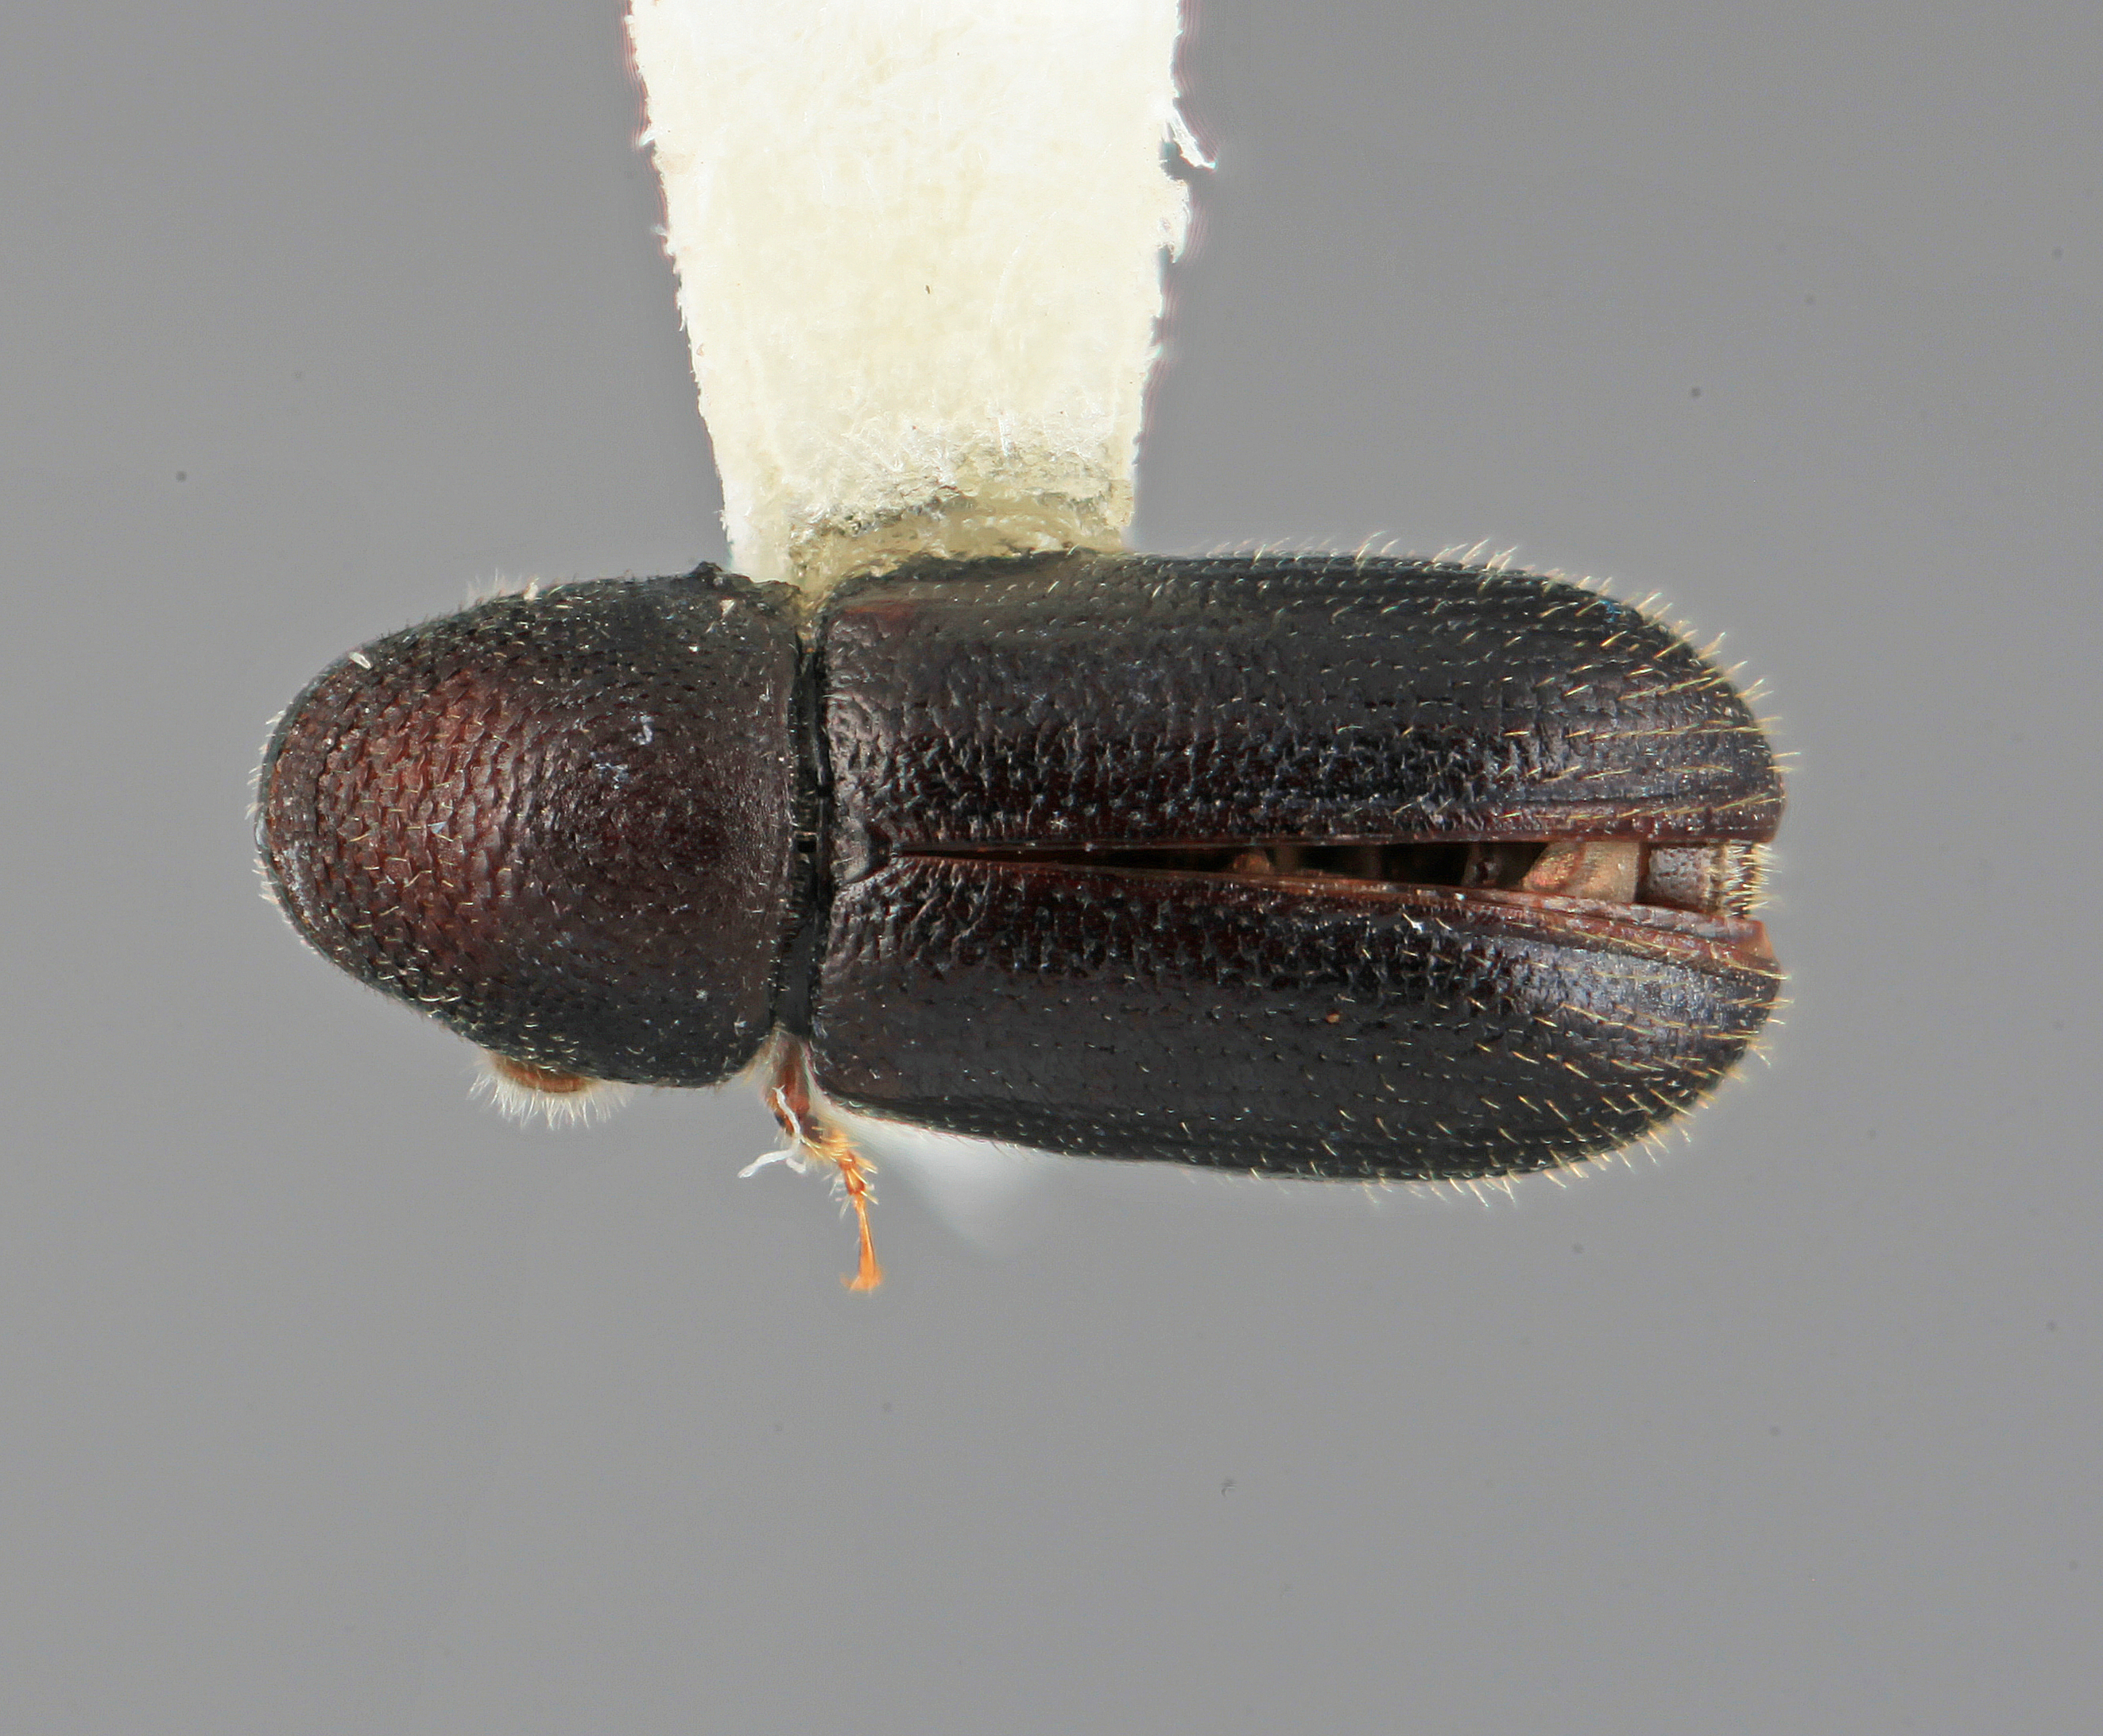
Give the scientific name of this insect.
Araptus clematicolens
